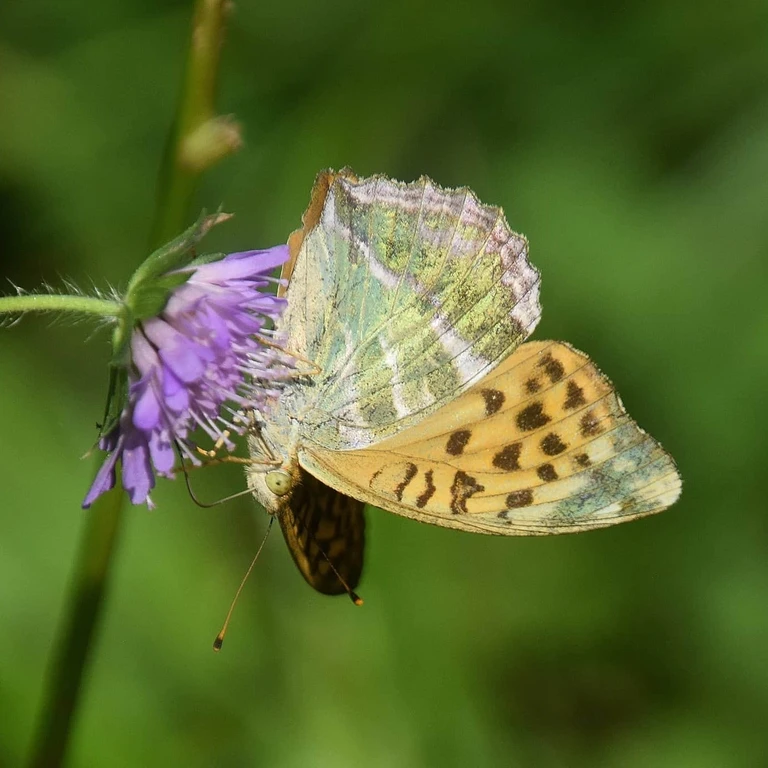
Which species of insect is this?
Argynnis paphia
